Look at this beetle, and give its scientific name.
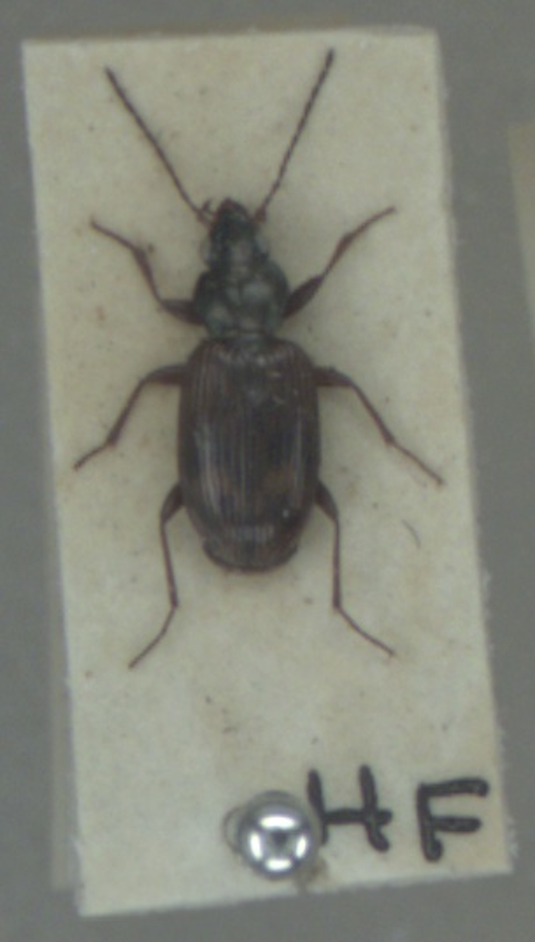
Bembidion dentellum
